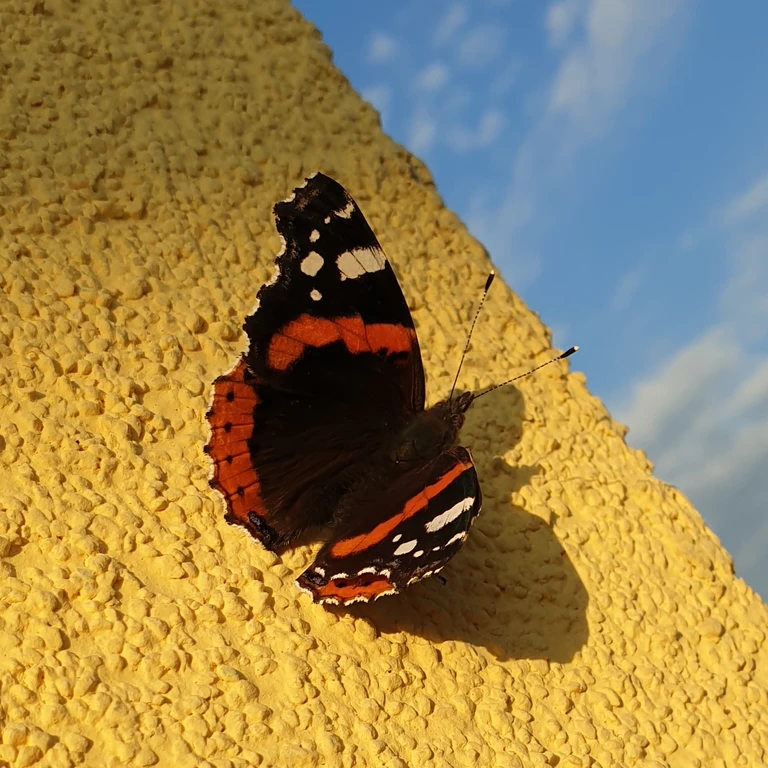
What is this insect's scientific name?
Vanessa atalanta
